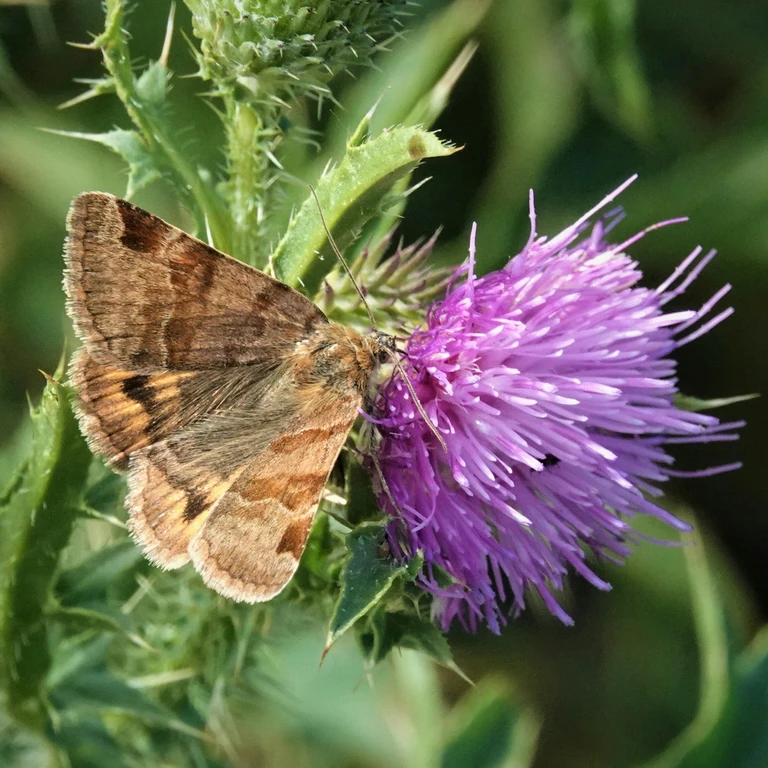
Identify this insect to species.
Euclidia glyphica
